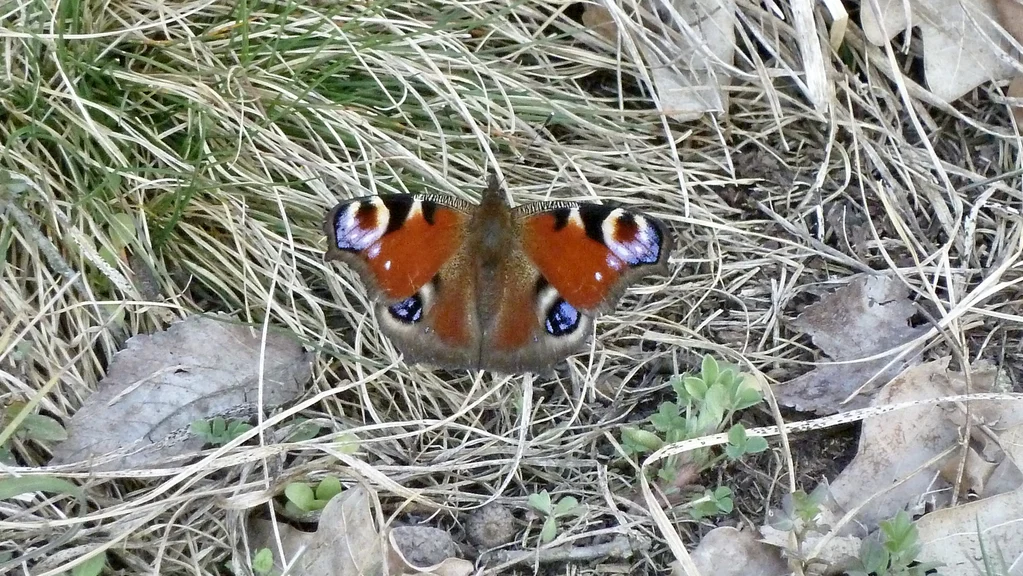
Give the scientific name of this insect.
Aglais io
